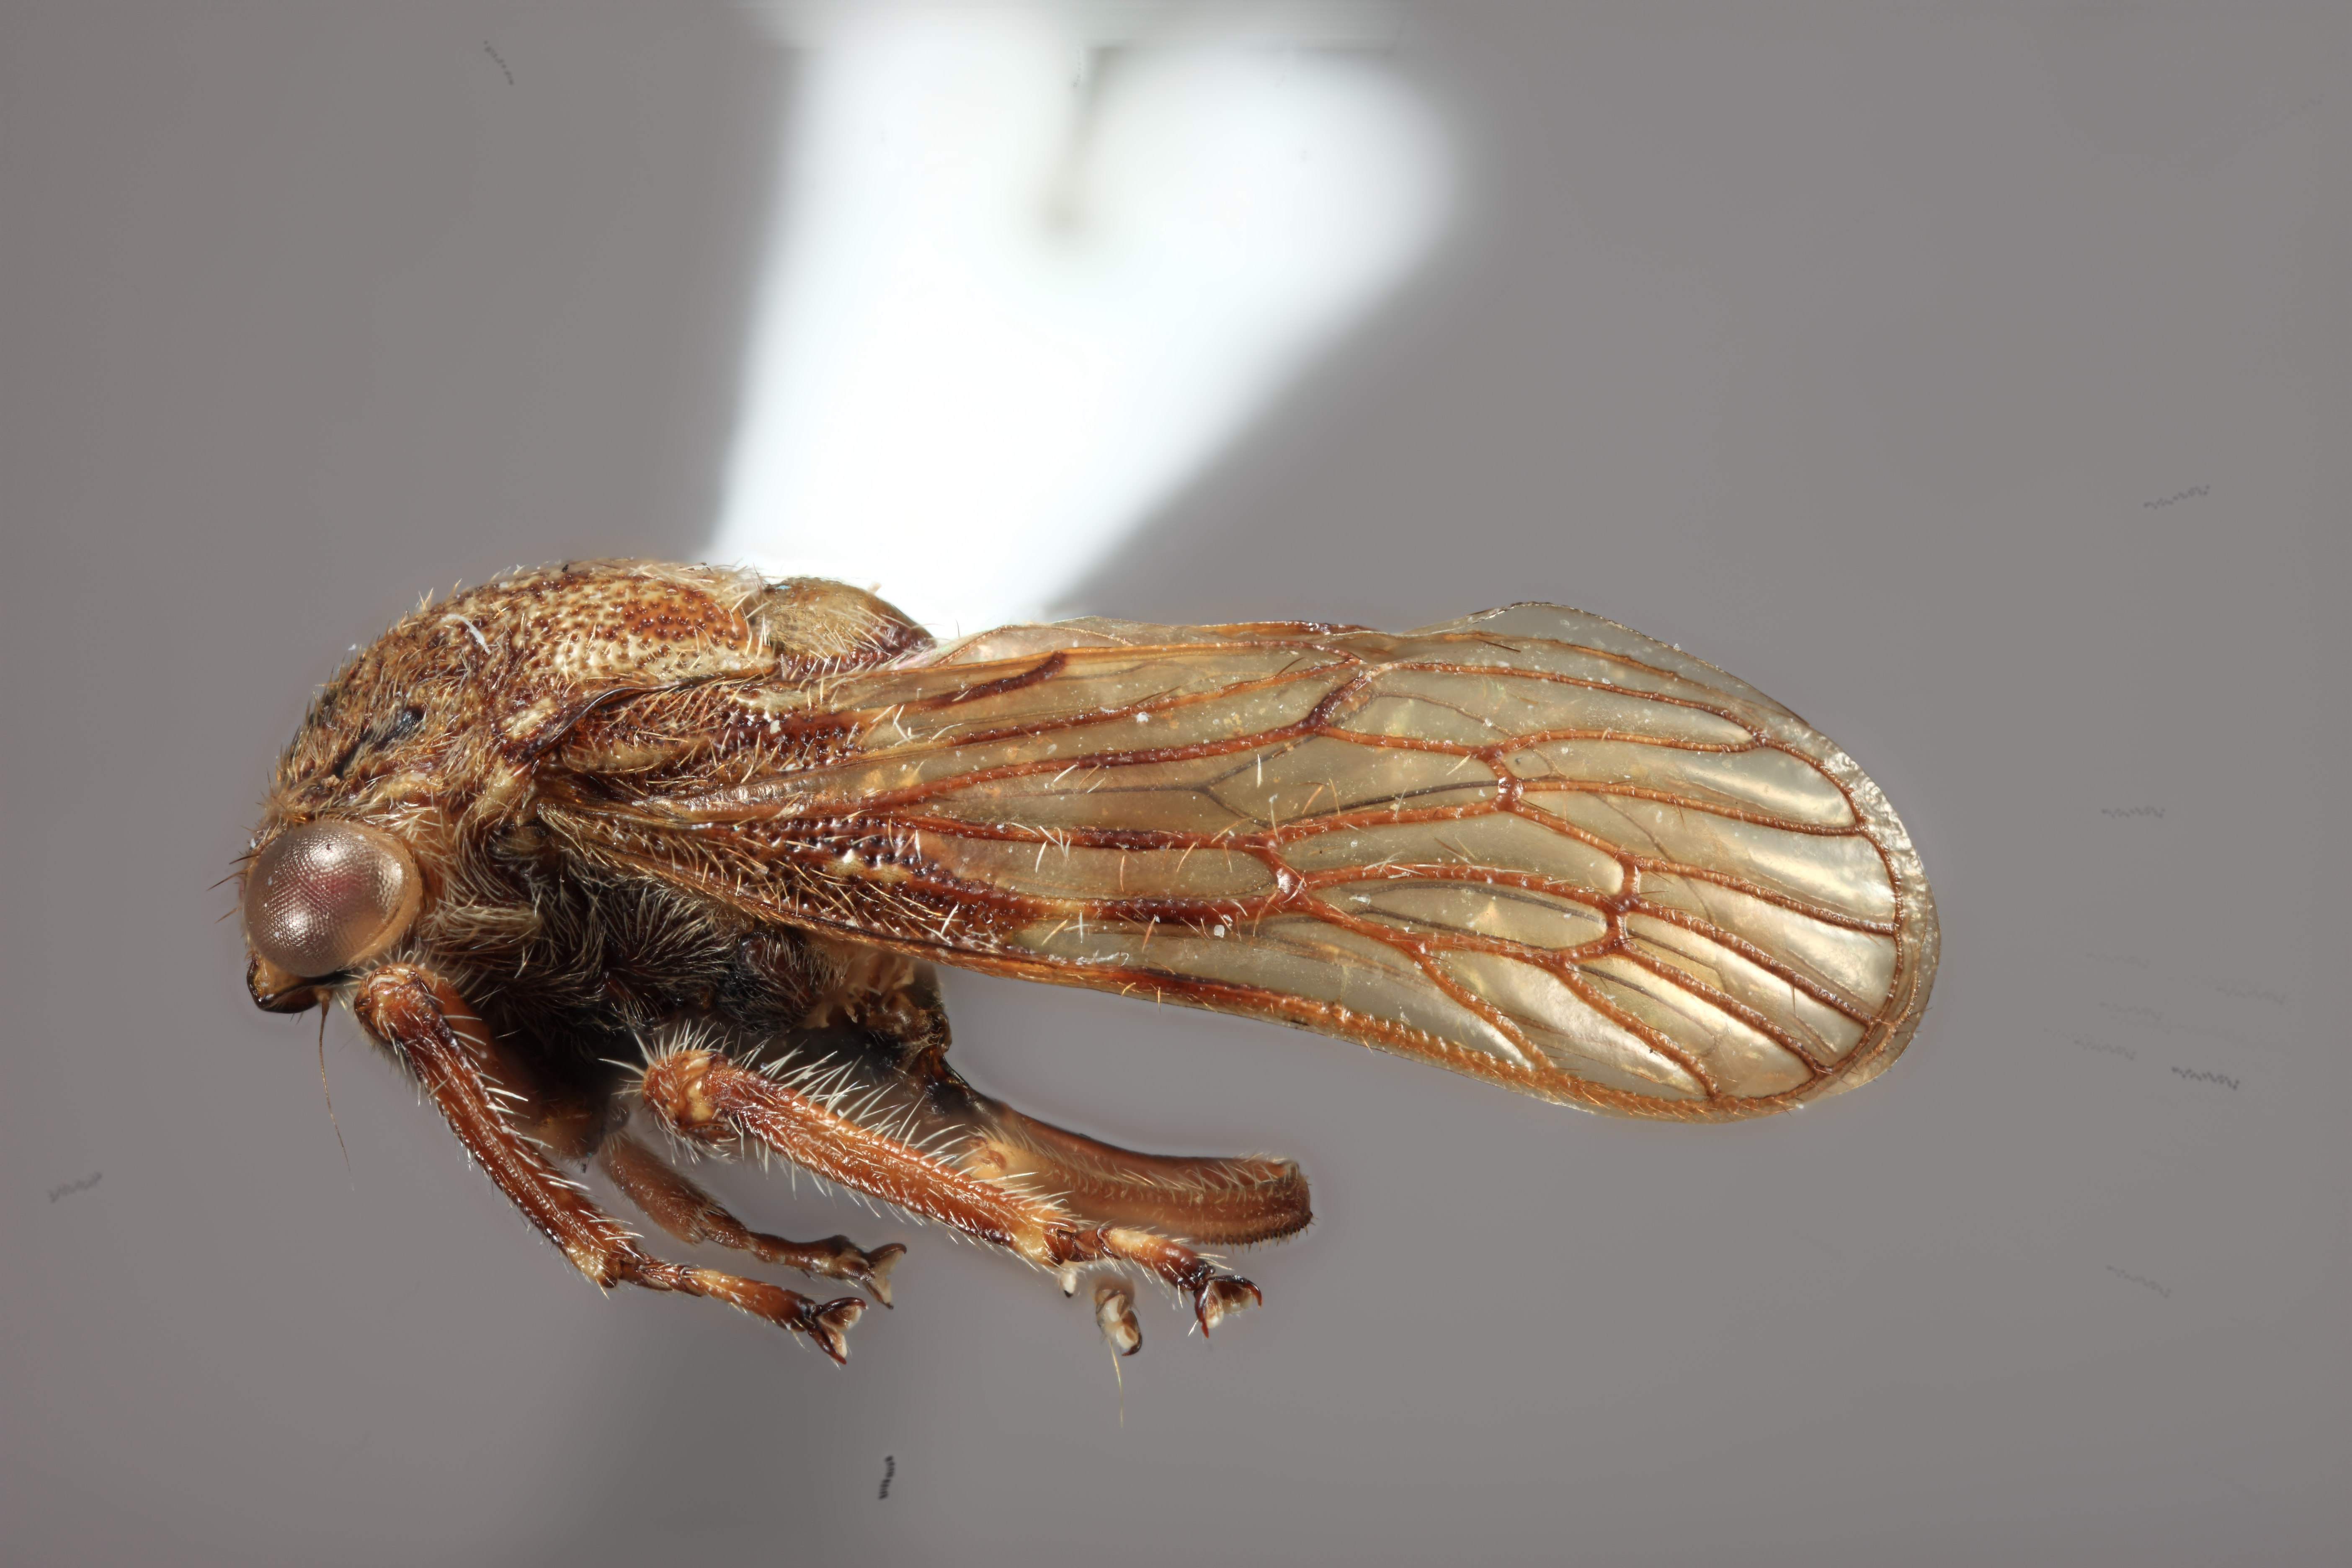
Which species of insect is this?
Nicomia harenosa
